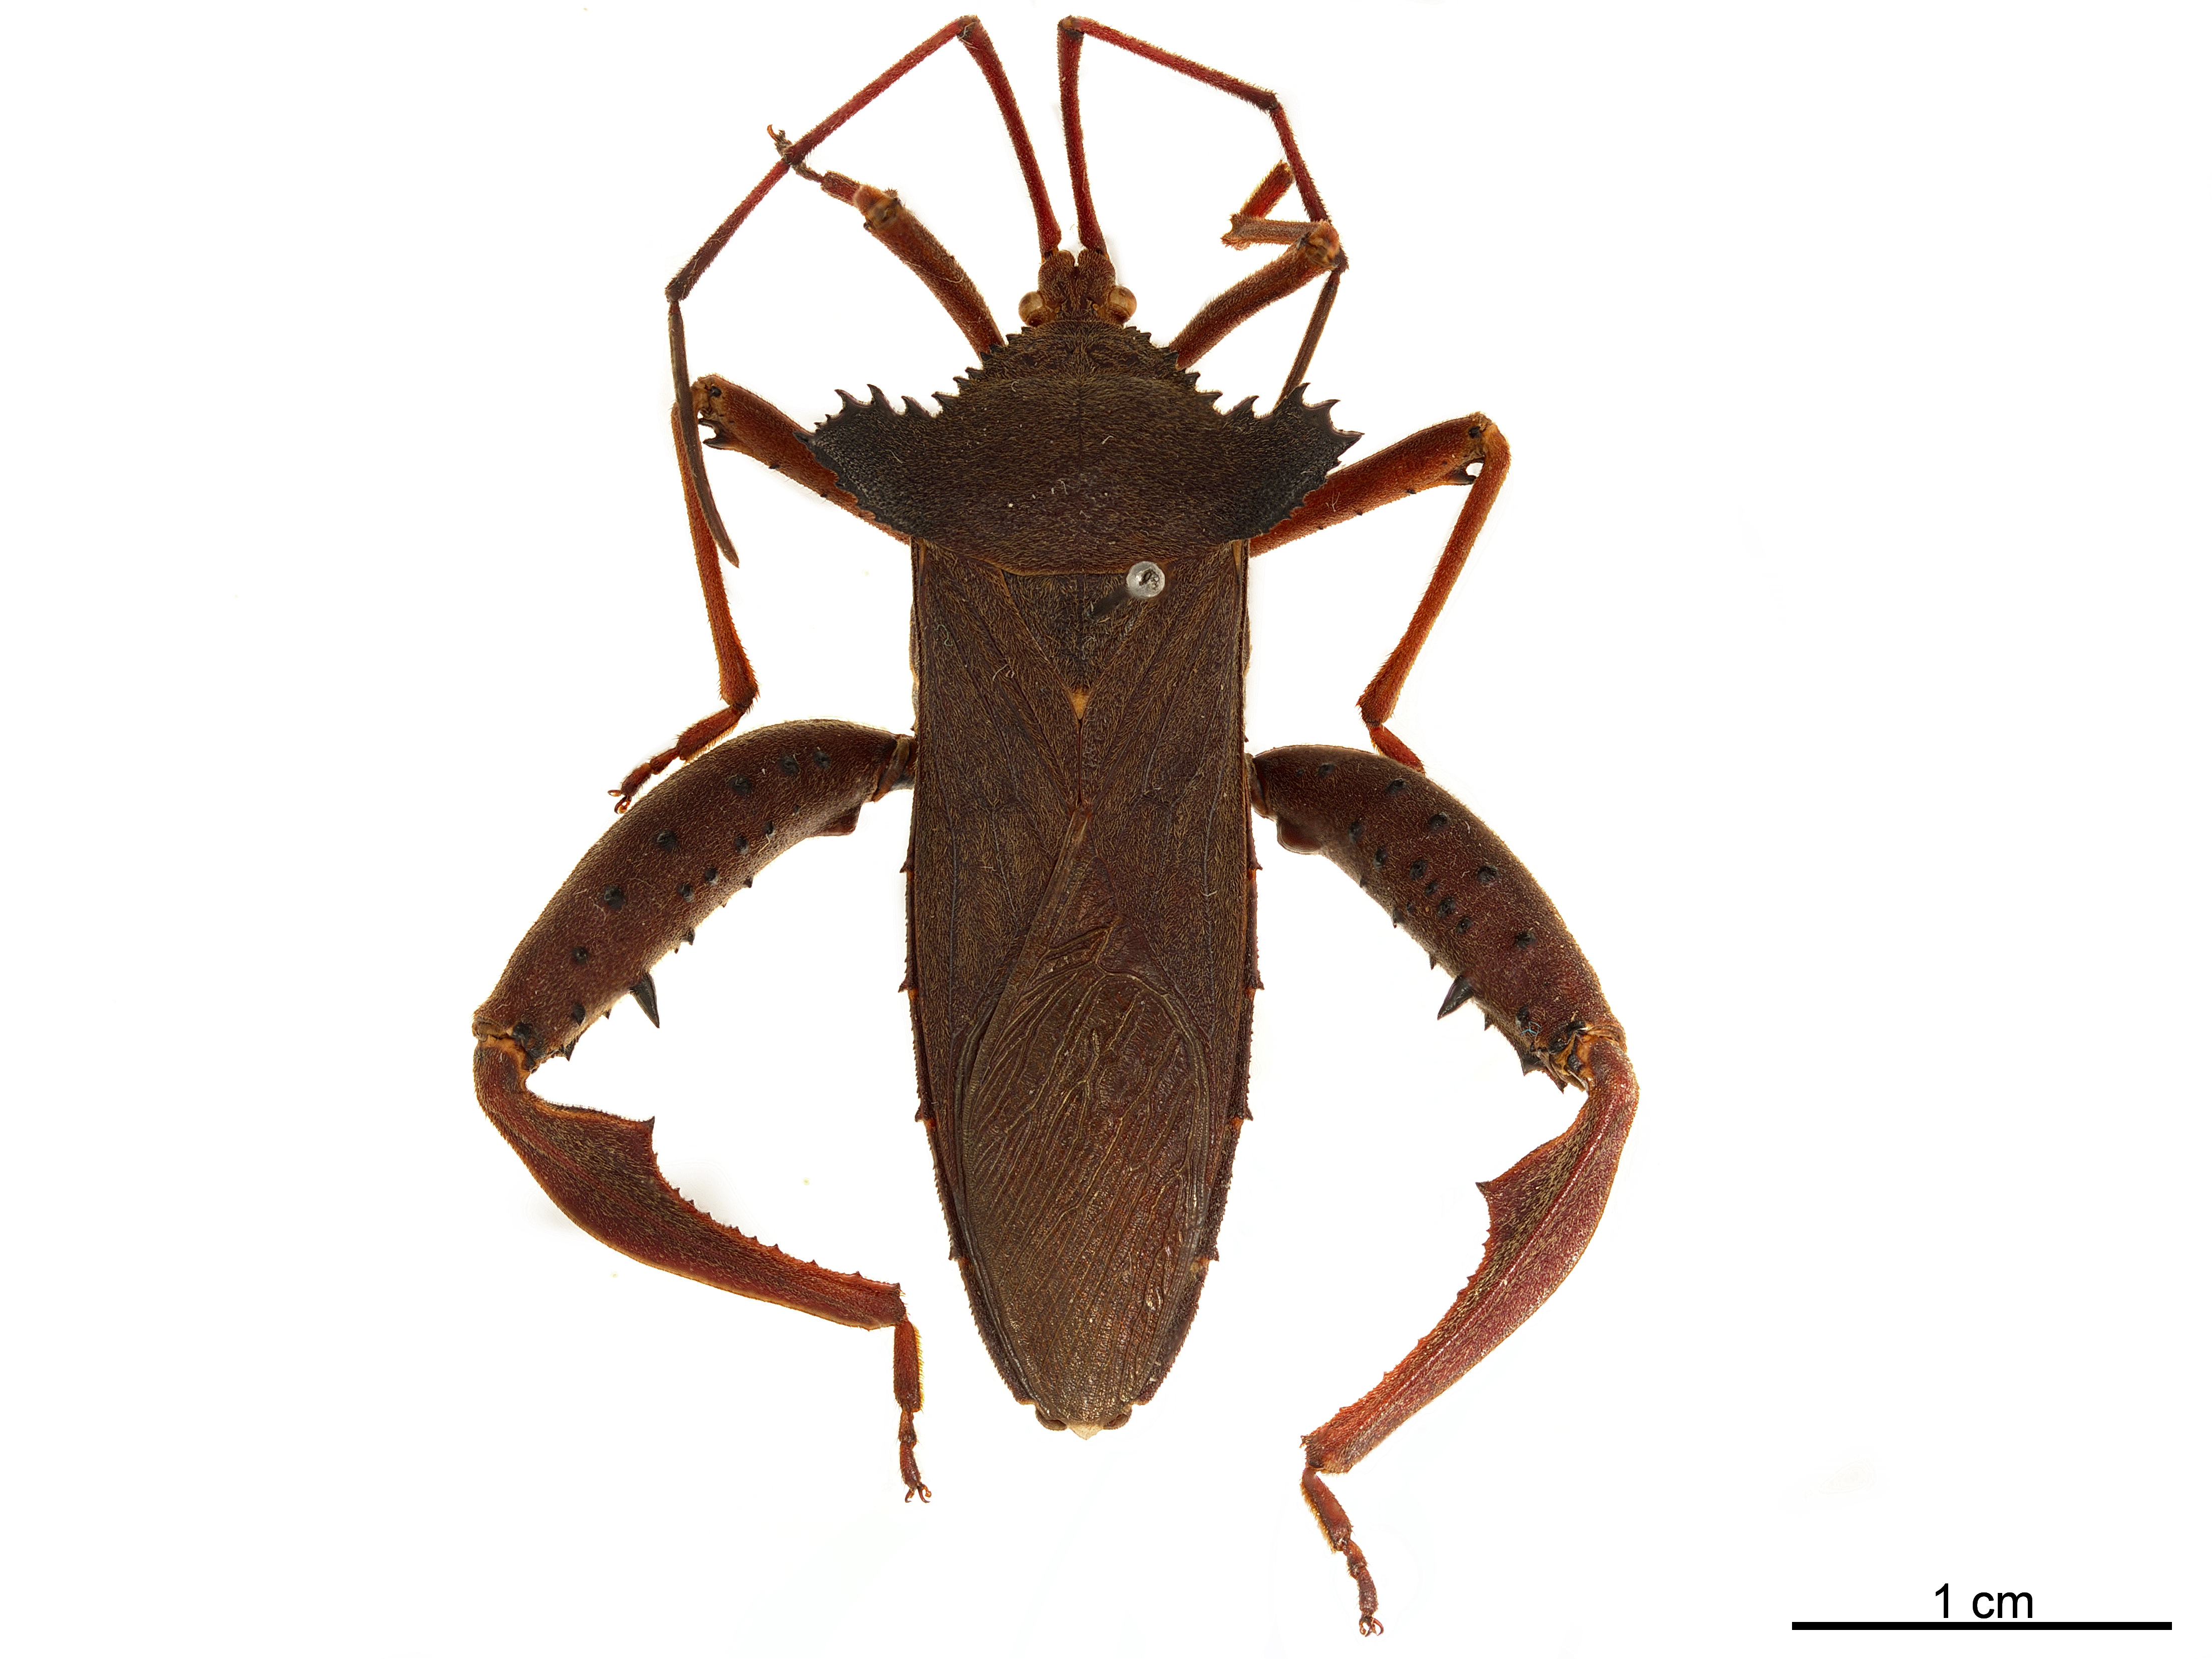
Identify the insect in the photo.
Prionolomia heros
